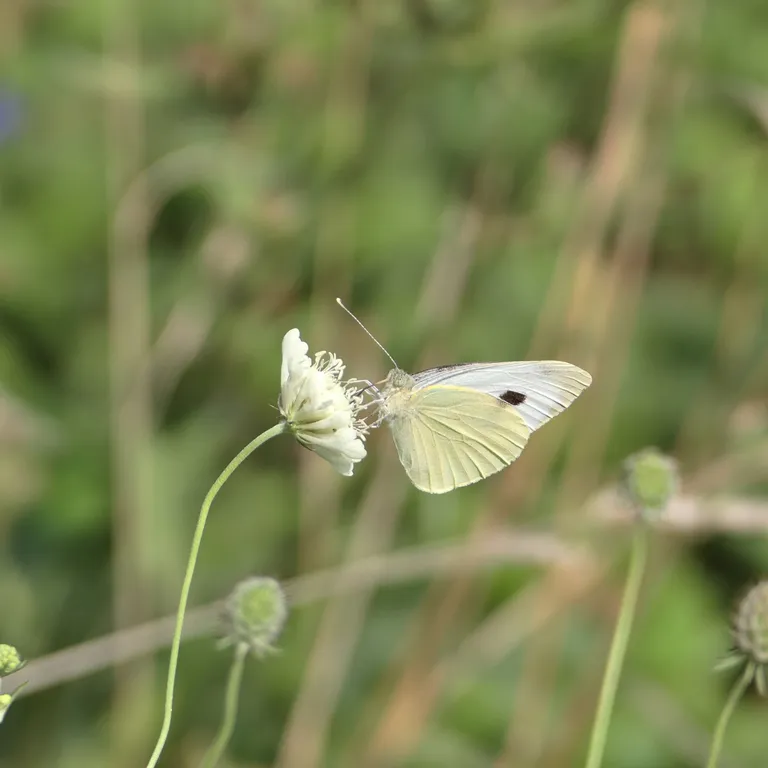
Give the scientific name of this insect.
Pieris brassicae
